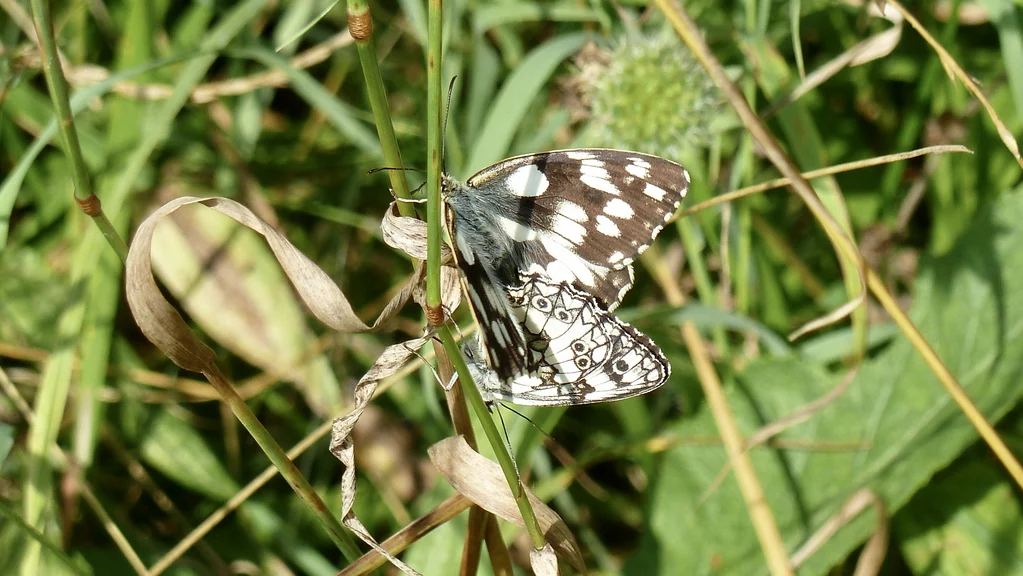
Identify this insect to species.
Melanargia galathea
